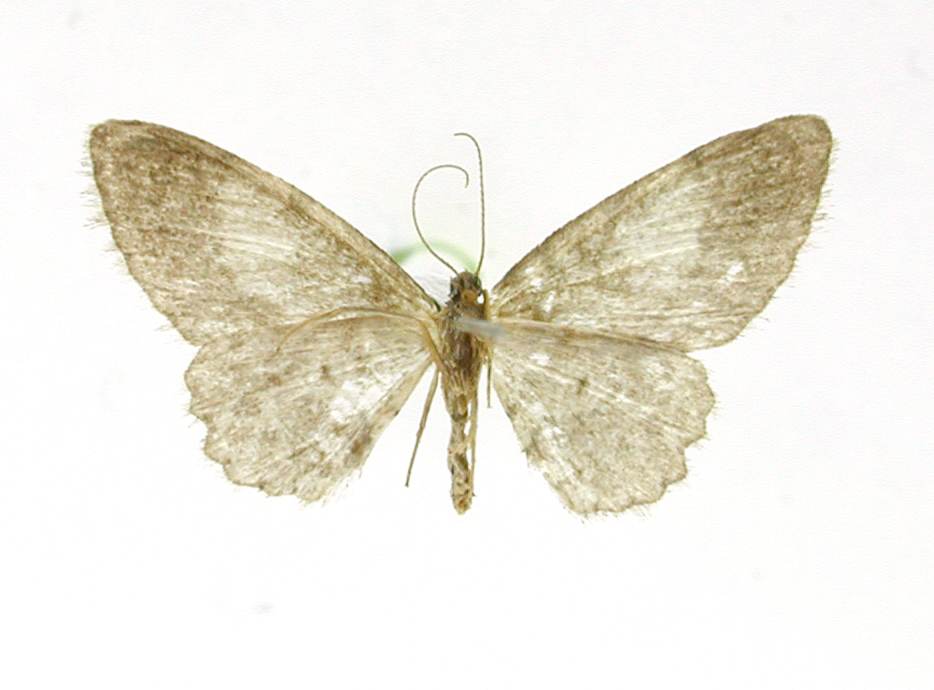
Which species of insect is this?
Physocleora nondiscata
